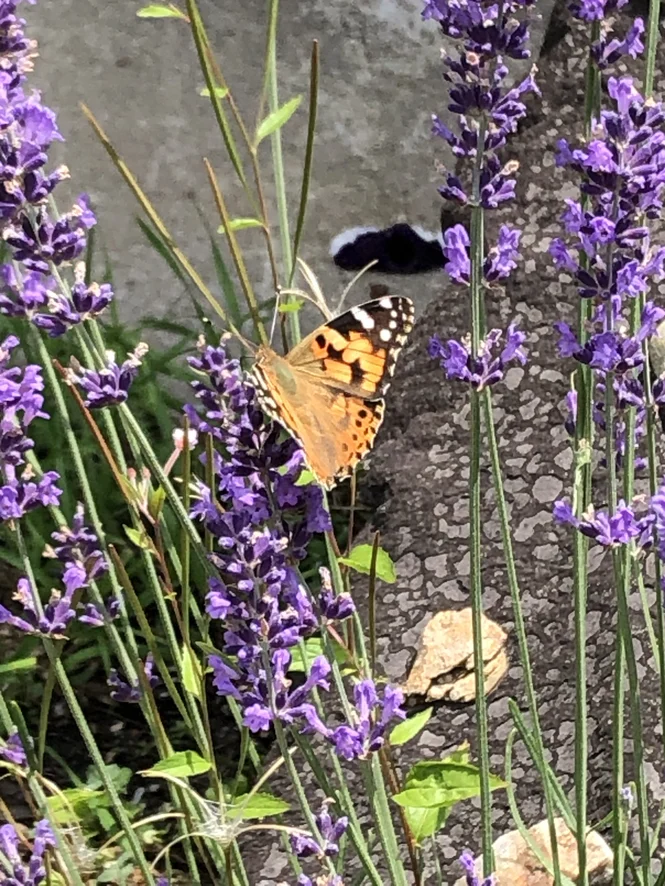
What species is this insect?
Vanessa cardui
